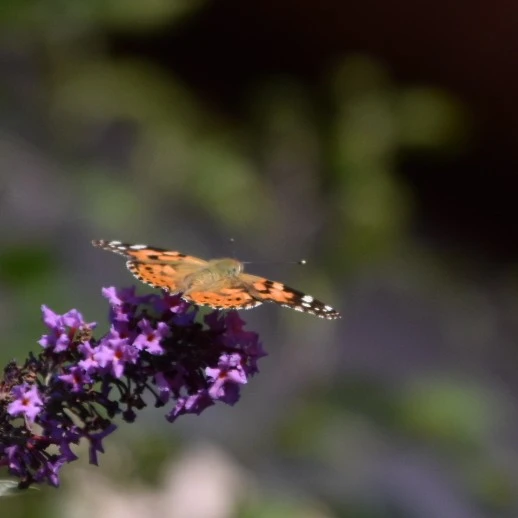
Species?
Vanessa cardui
